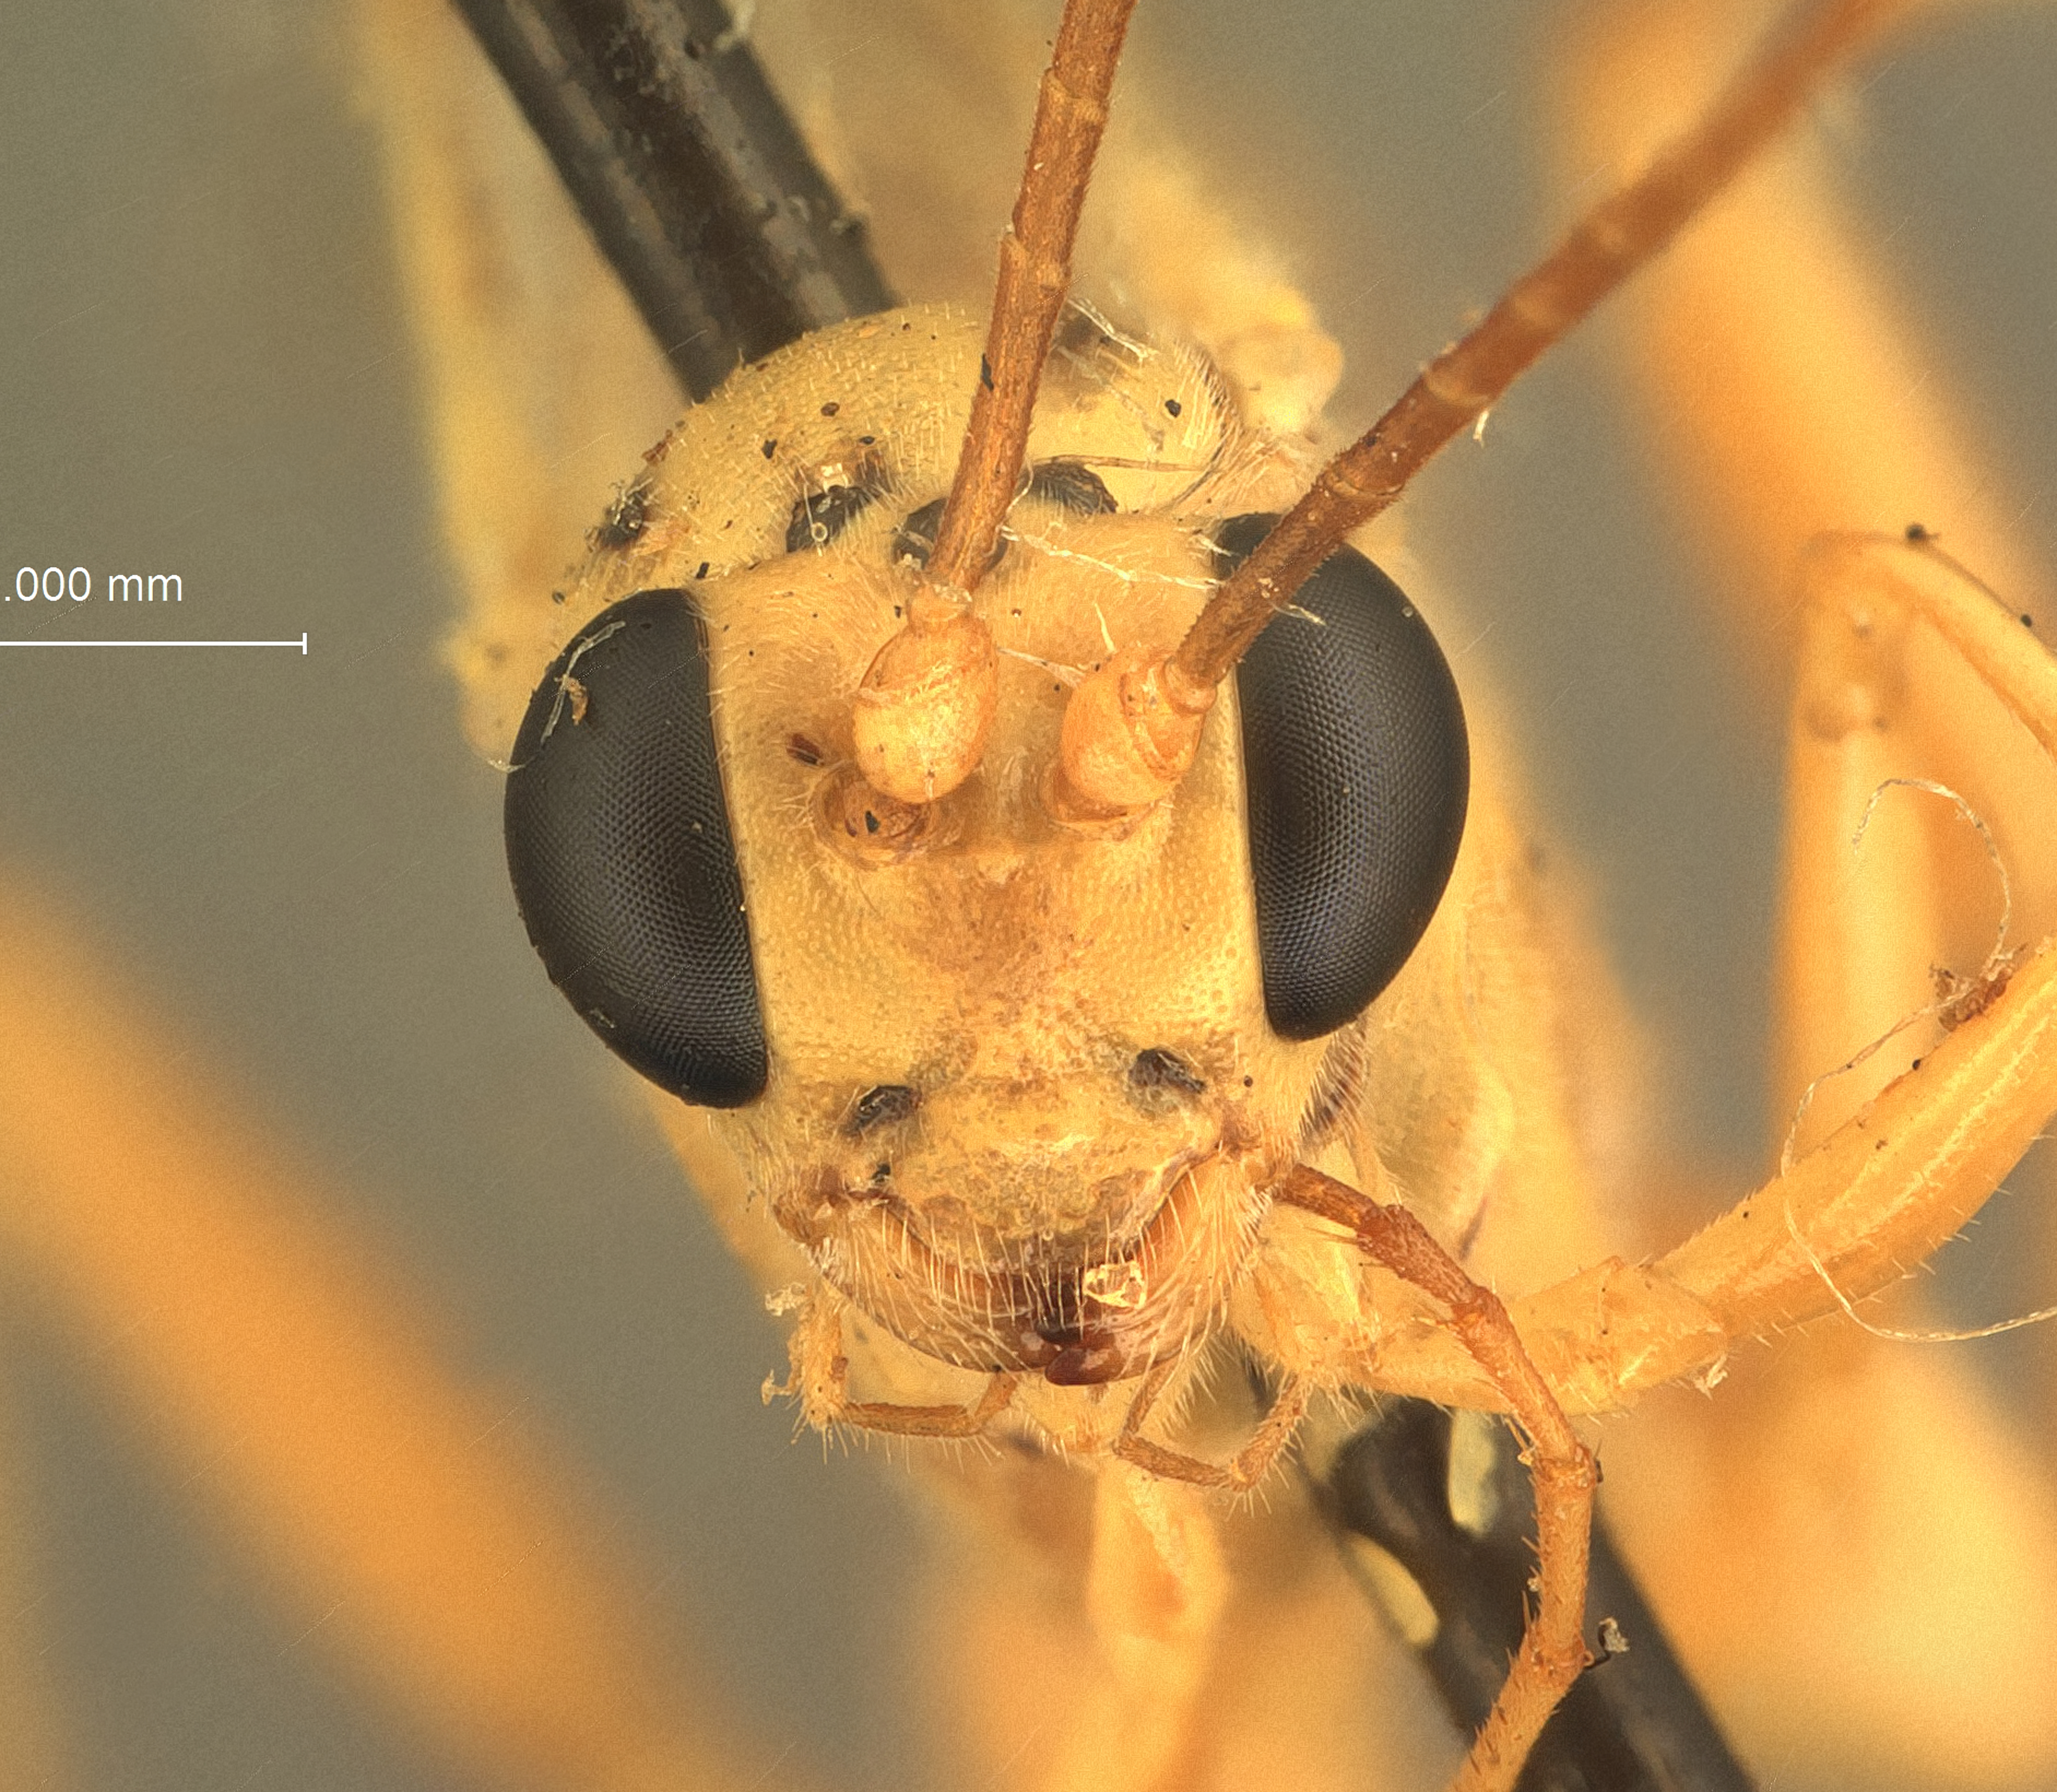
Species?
Exetastes pallidus
